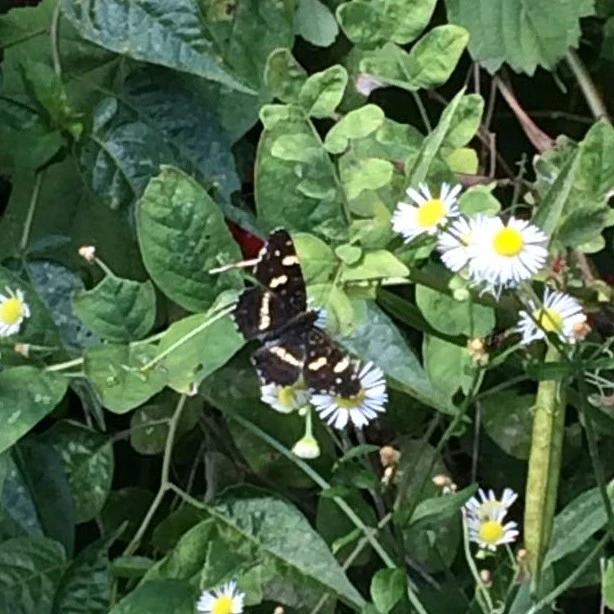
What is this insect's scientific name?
Araschnia levana
